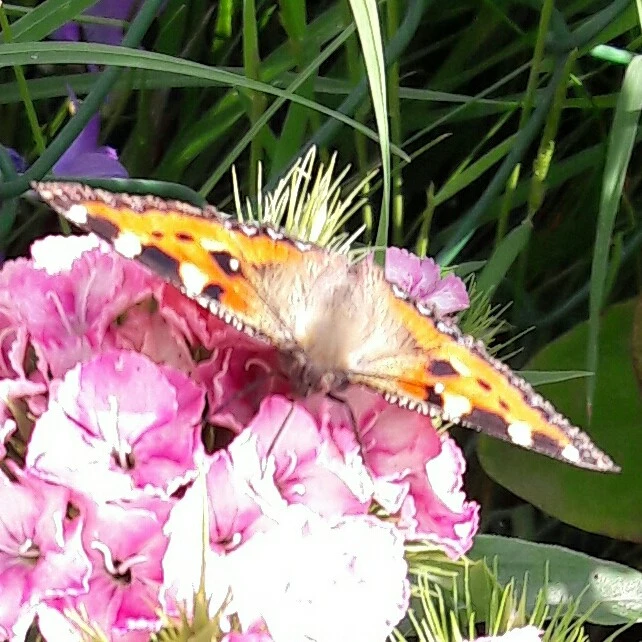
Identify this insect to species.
Aglais urticae
